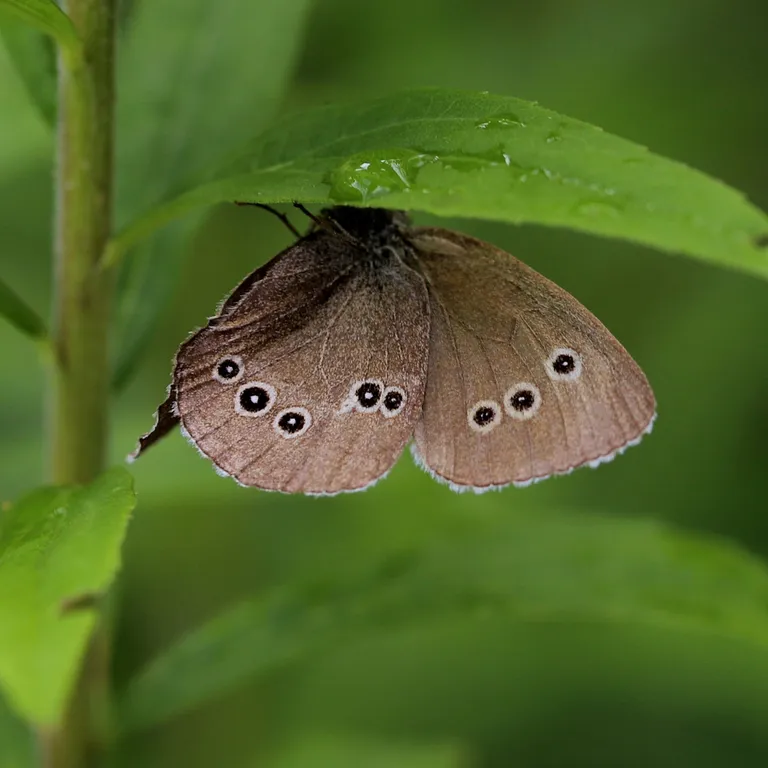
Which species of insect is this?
Aphantopus hyperantus
